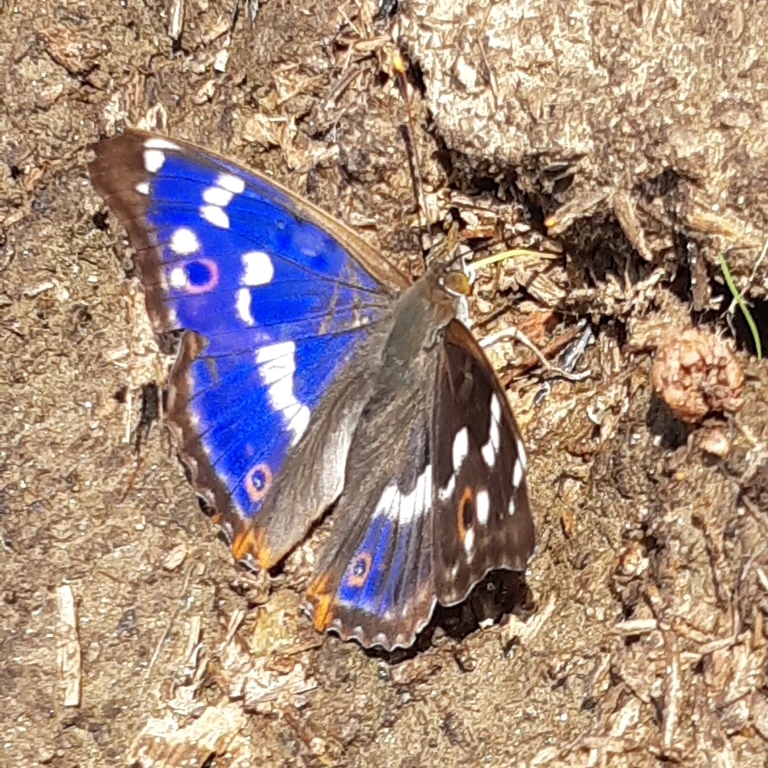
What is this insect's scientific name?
Apatura ilia
